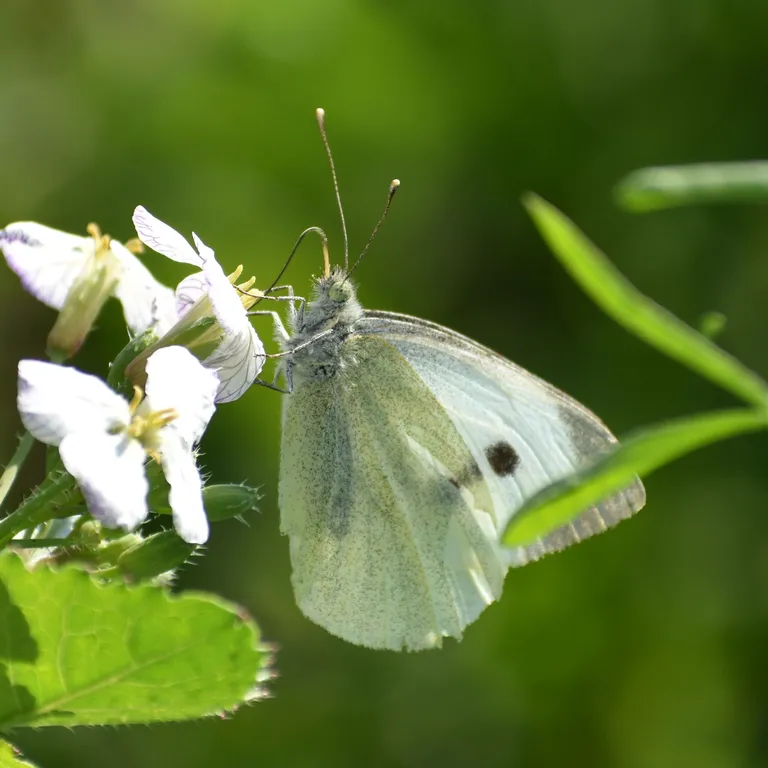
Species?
Pieris brassicae
